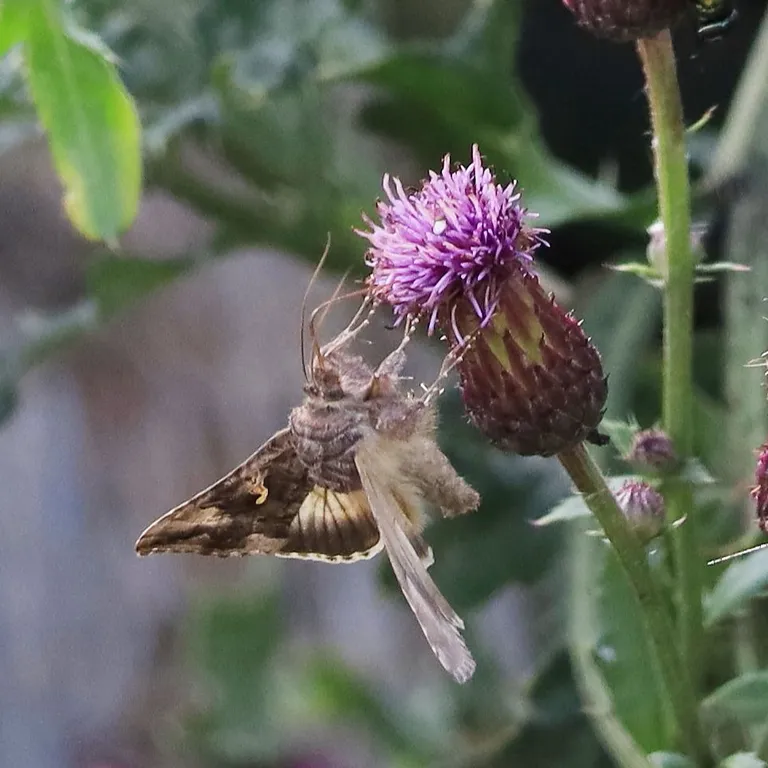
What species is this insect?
Autographa gamma
